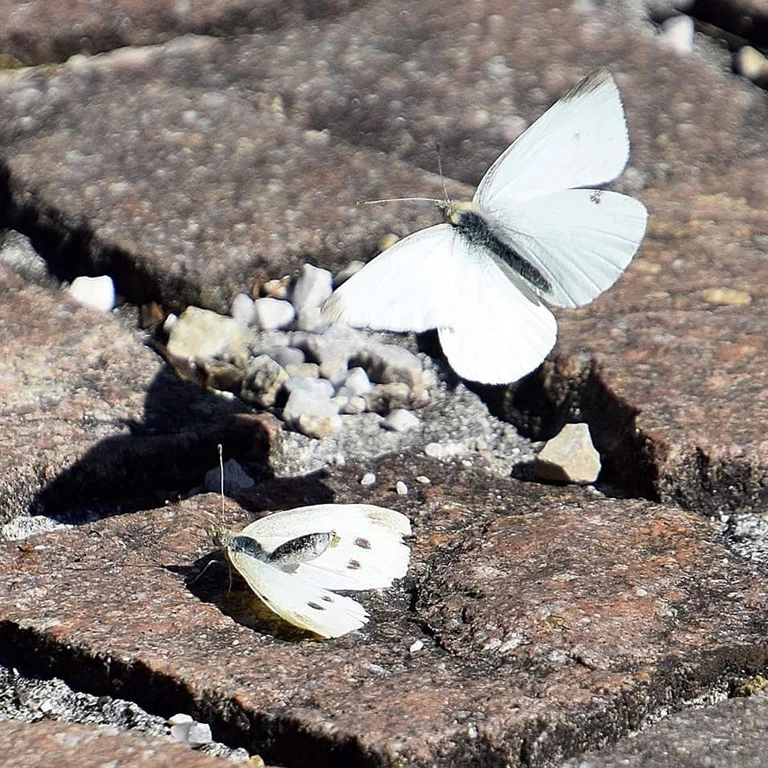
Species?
Pieris rapae
